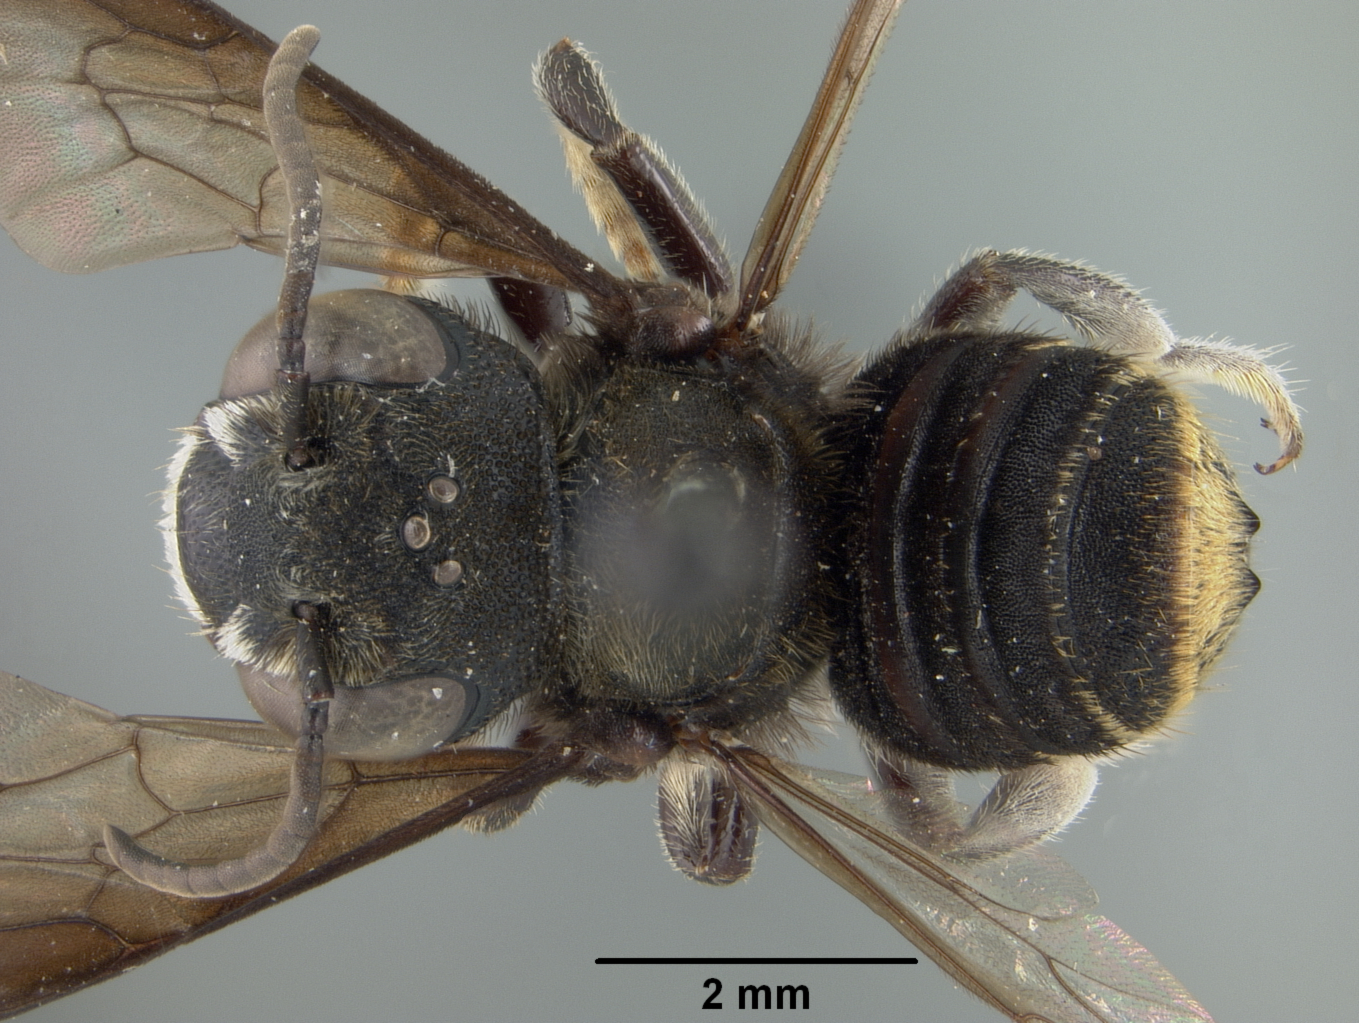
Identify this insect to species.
Megachile leucostomella
